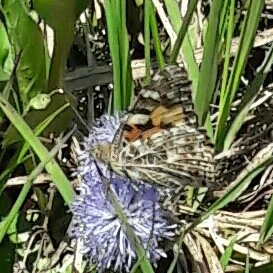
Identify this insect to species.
Vanessa cardui
